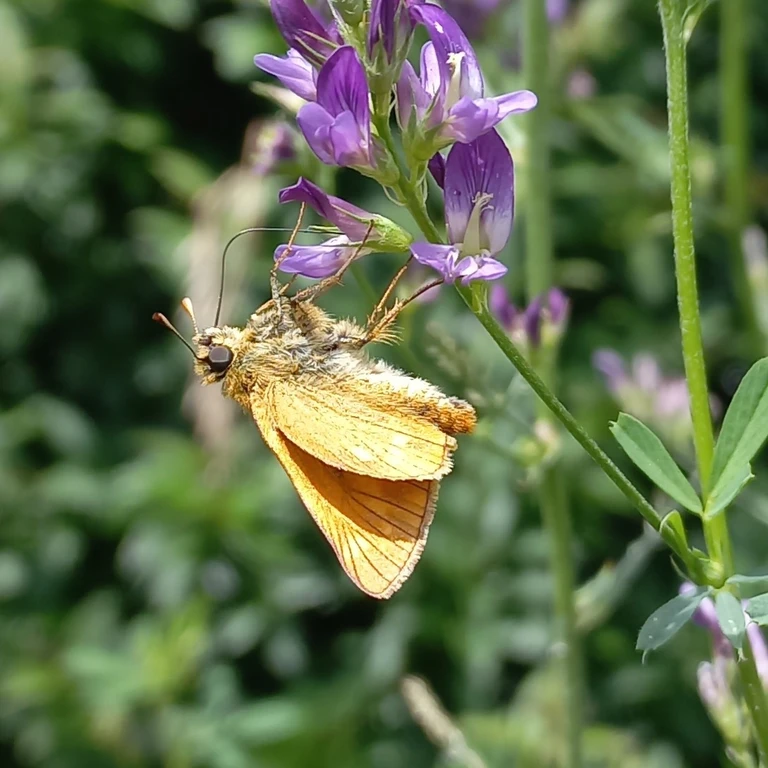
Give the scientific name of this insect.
Ochlodes sylvanus (also Ochlodes venata)
